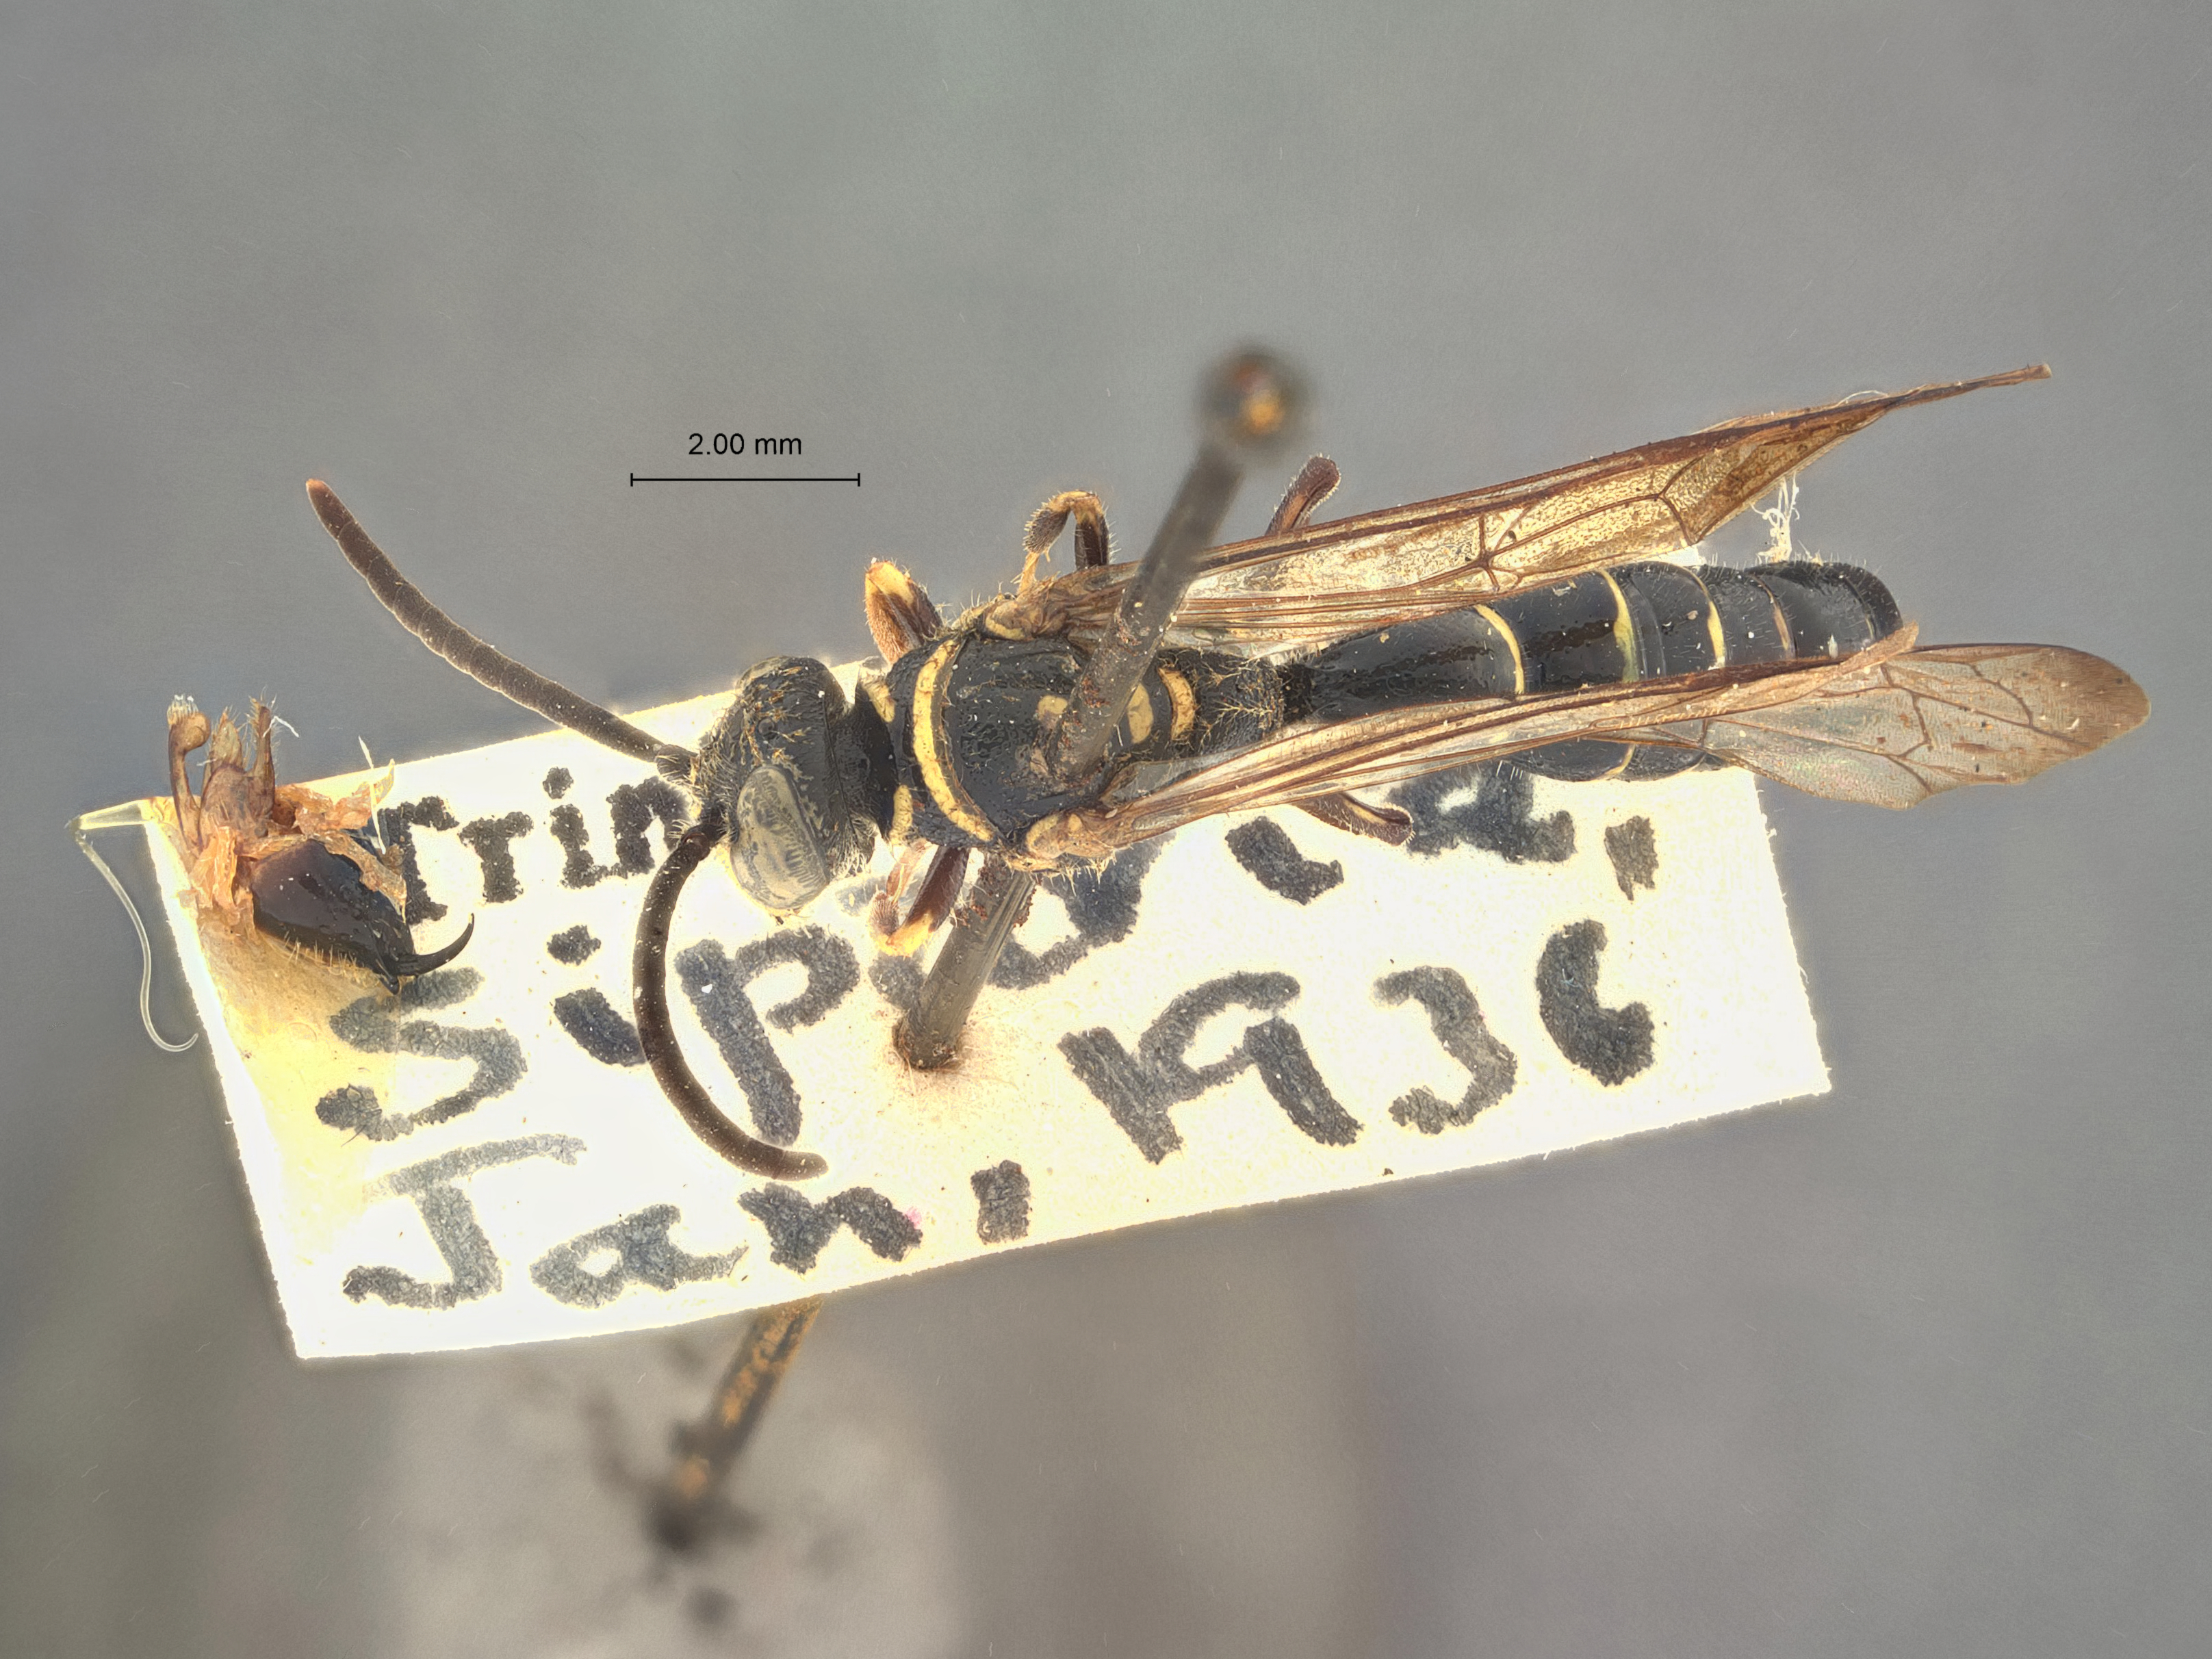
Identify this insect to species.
Myzina bulbosa
